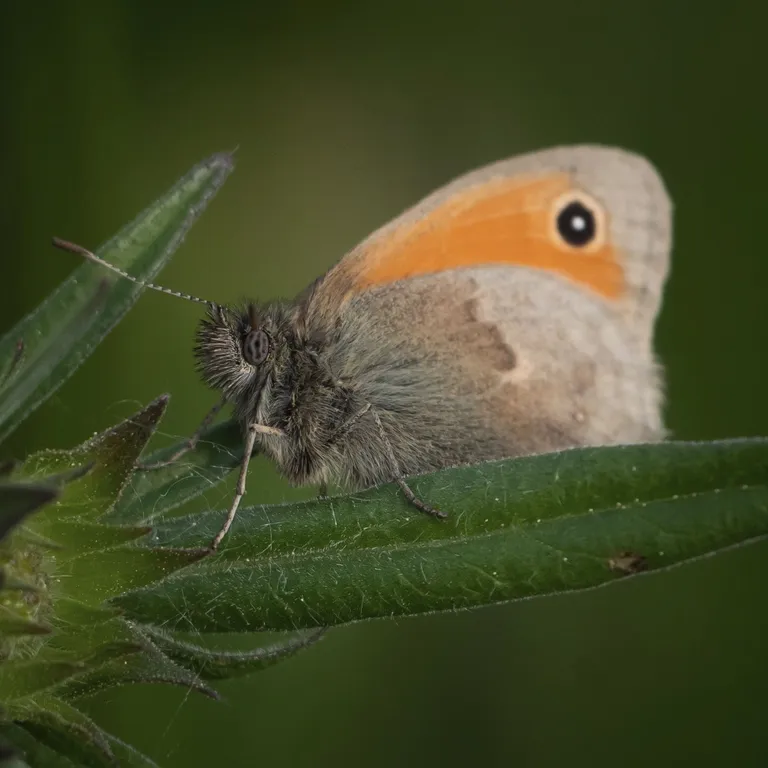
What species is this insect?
Coenonympha pamphilus
